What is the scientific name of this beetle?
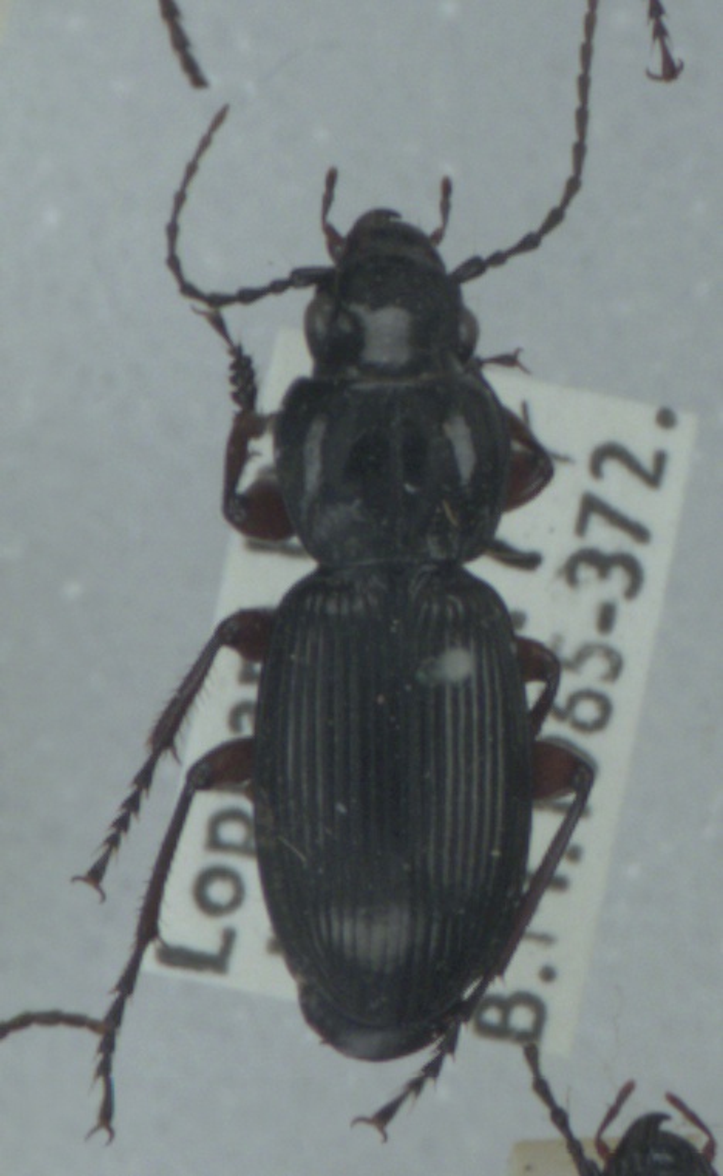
Pterostichus madidus
